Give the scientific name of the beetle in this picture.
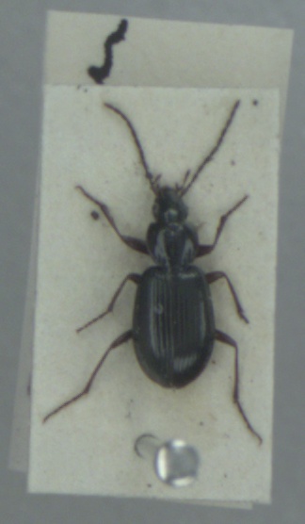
Agonum fuliginosum
